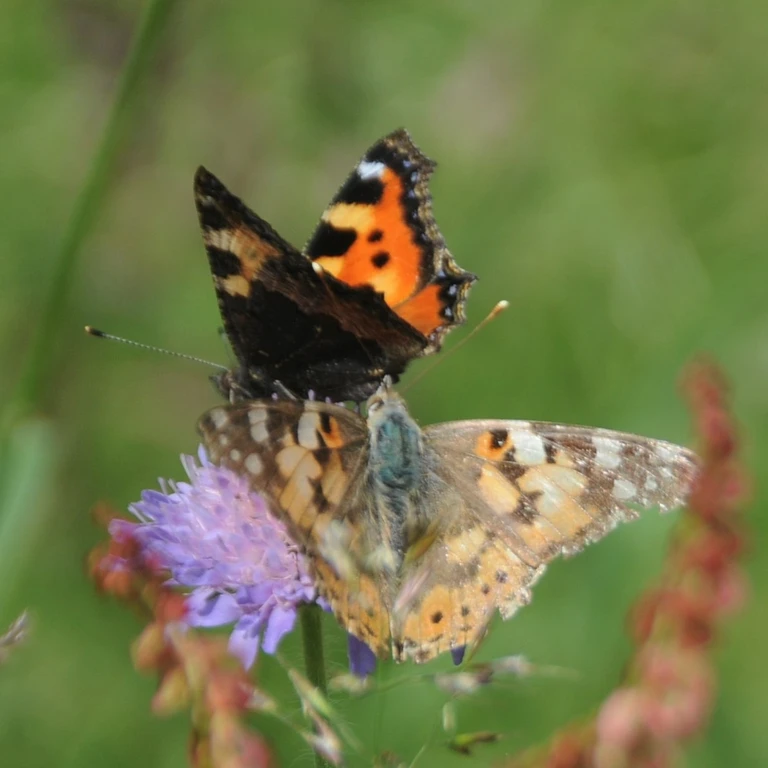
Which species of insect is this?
Vanessa cardui
